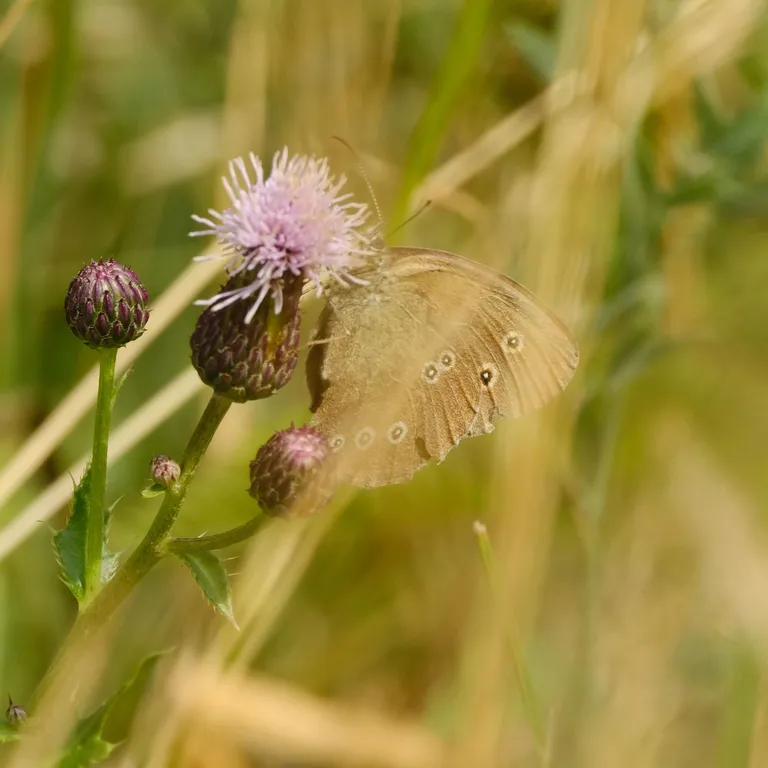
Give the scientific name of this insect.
Aphantopus hyperantus
